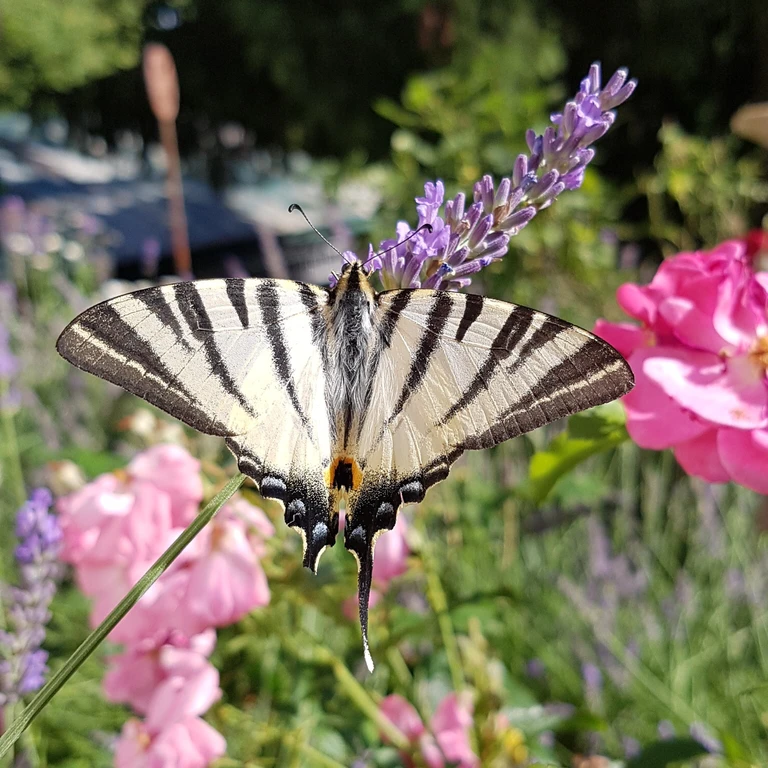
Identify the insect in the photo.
Iphiclides podalirius
